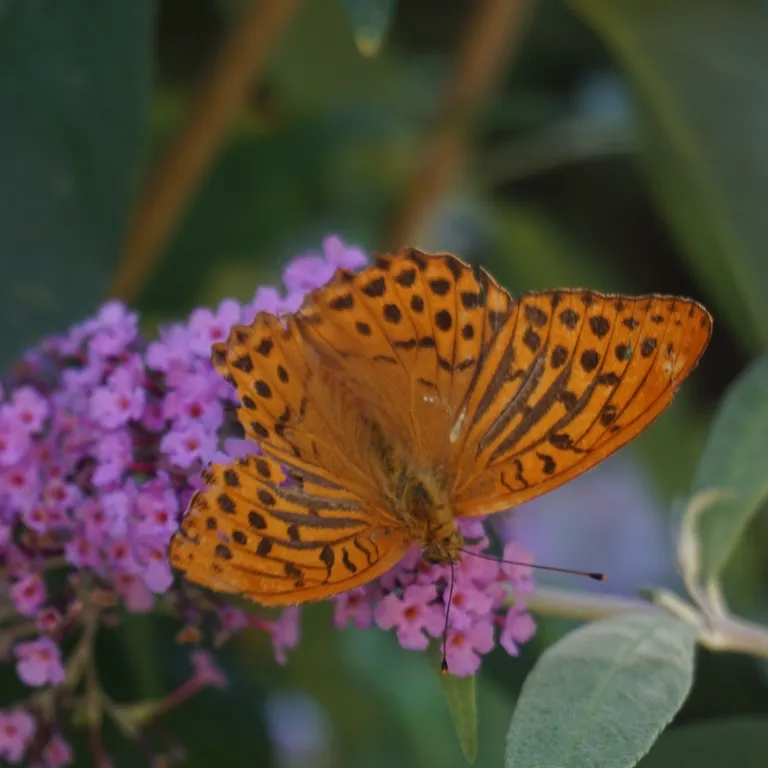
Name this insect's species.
Argynnis paphia
